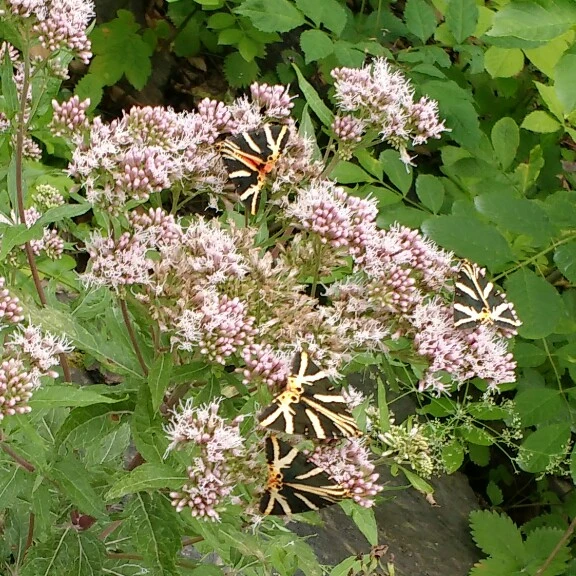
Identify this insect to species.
Euplagia quadripunctaria
